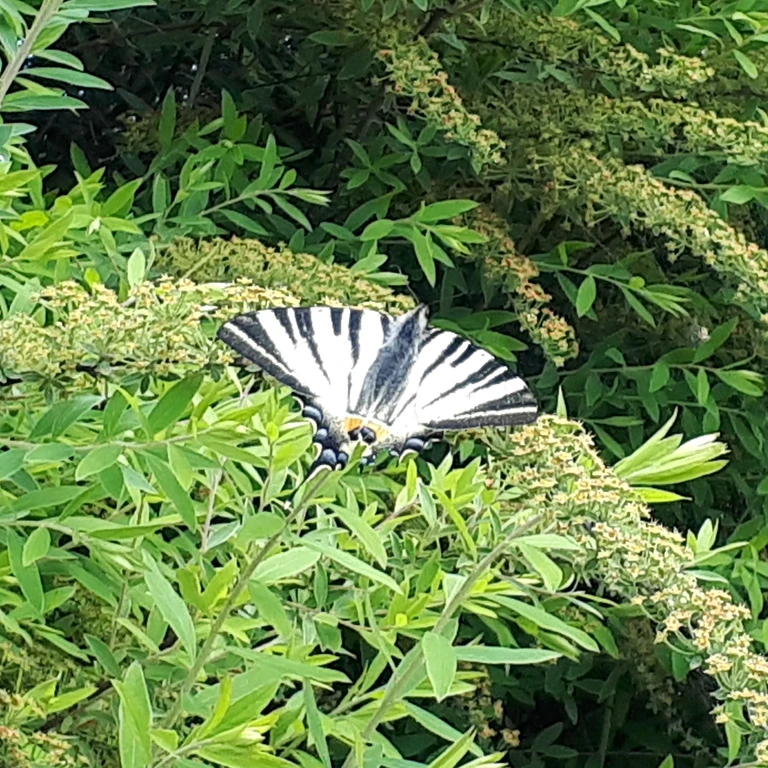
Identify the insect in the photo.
Iphiclides podalirius
